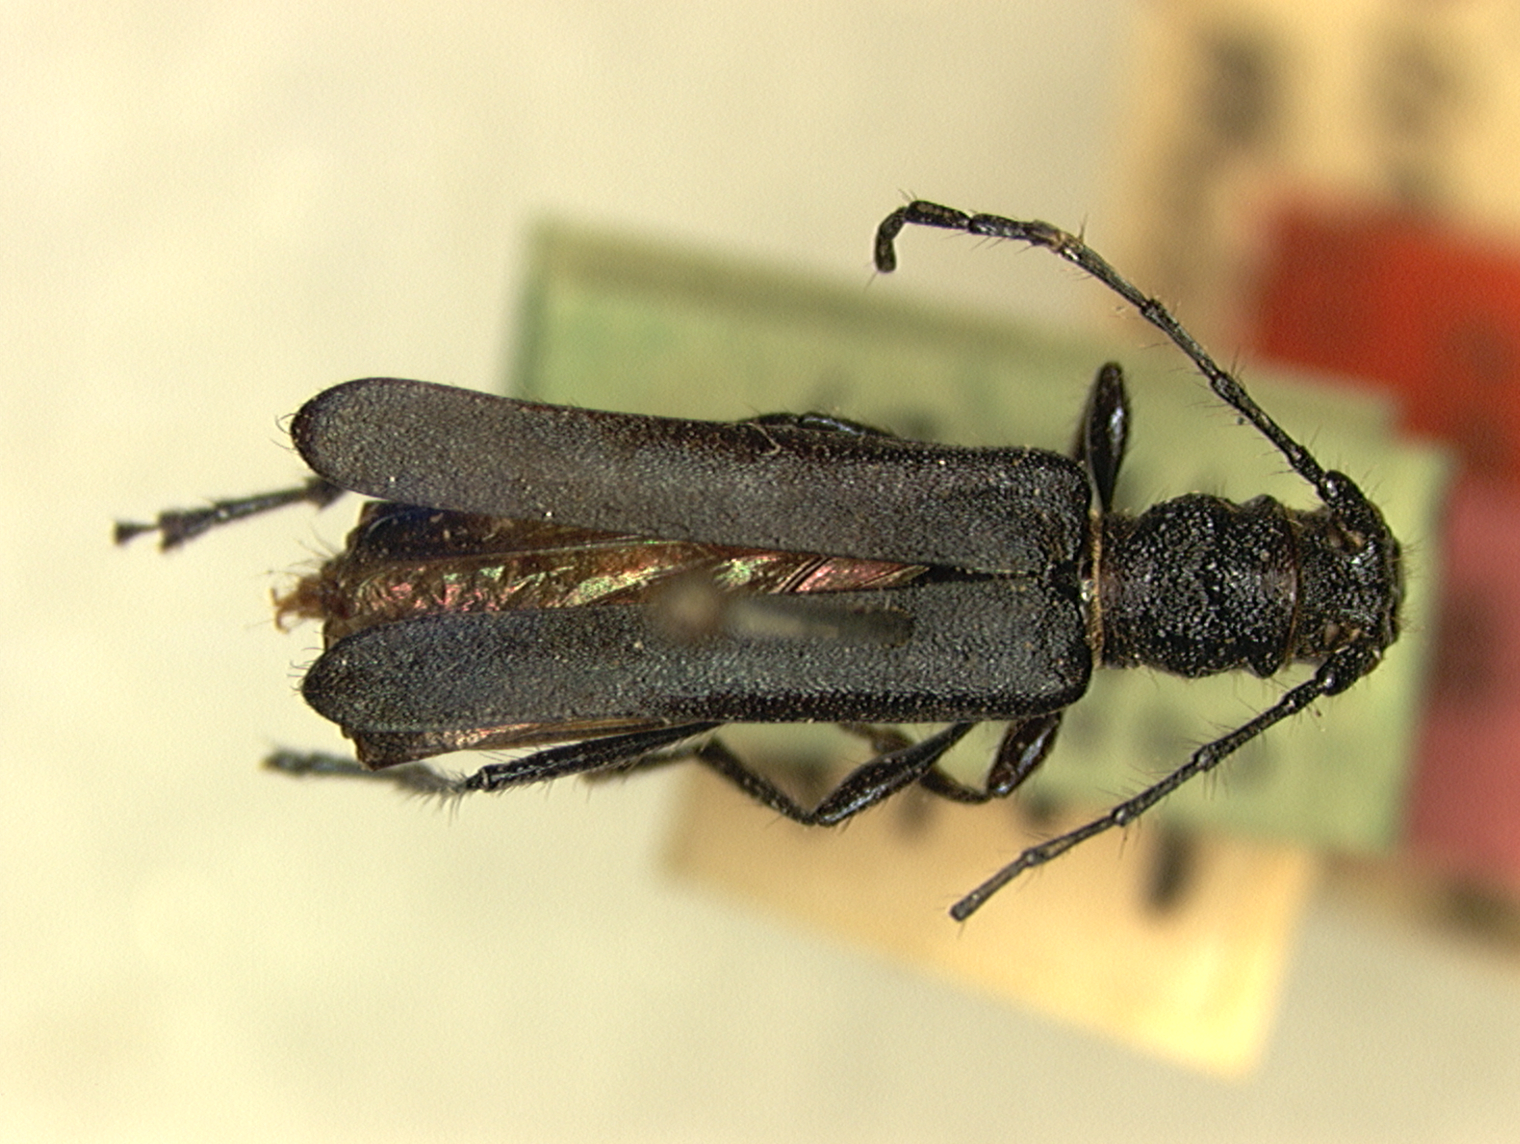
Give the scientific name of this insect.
Eucharassus nevermanni
